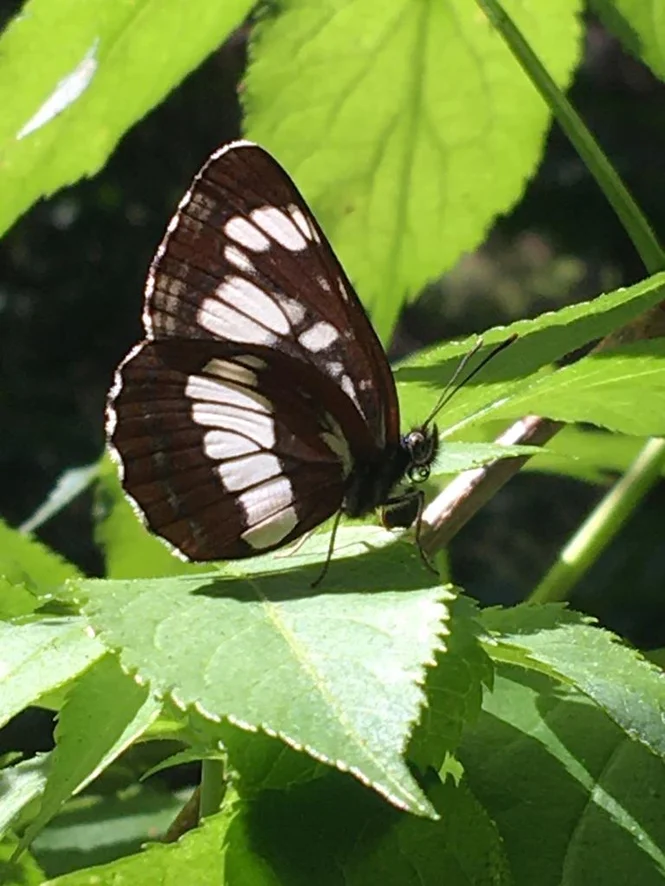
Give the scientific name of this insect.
Neptis rivularis
